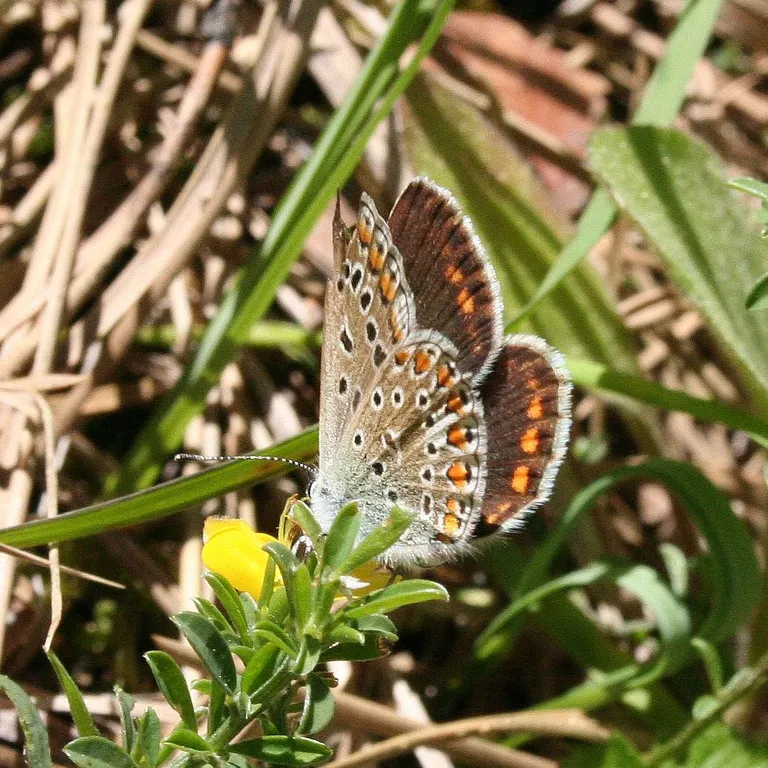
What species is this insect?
Polyommatus icarus
